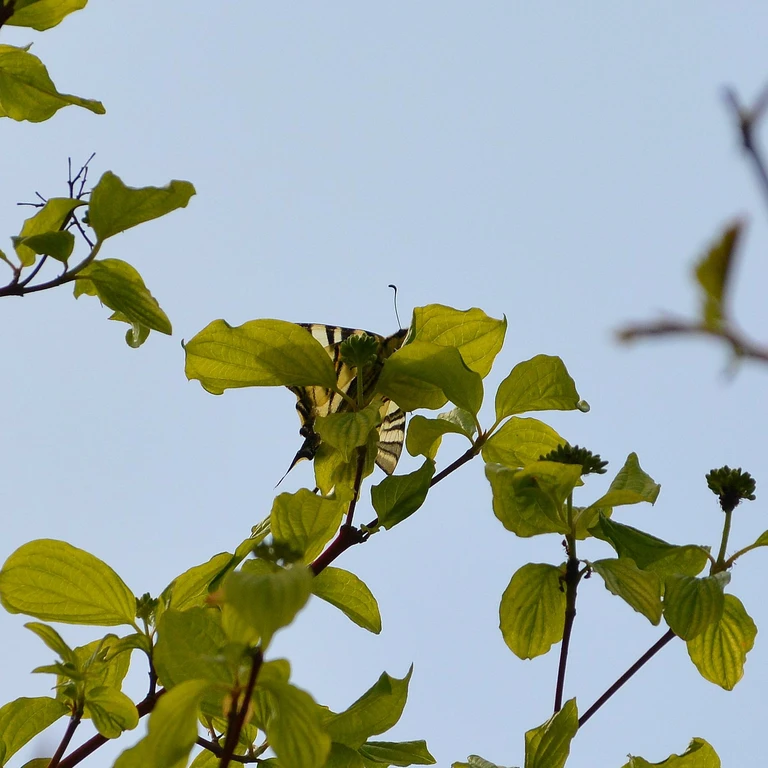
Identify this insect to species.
Iphiclides podalirius
